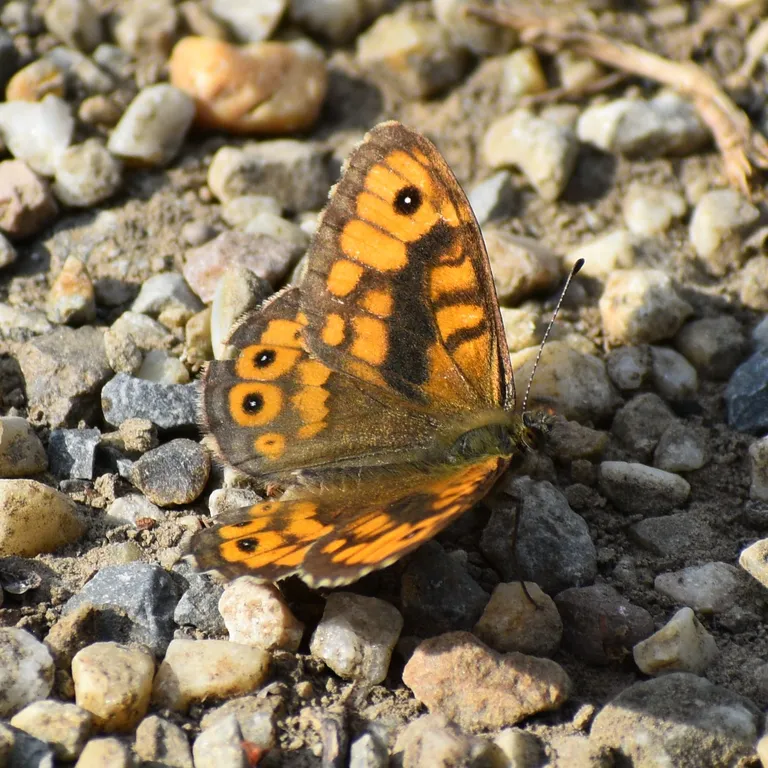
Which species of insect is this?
Lasiommata megera (also Pararge megera)
